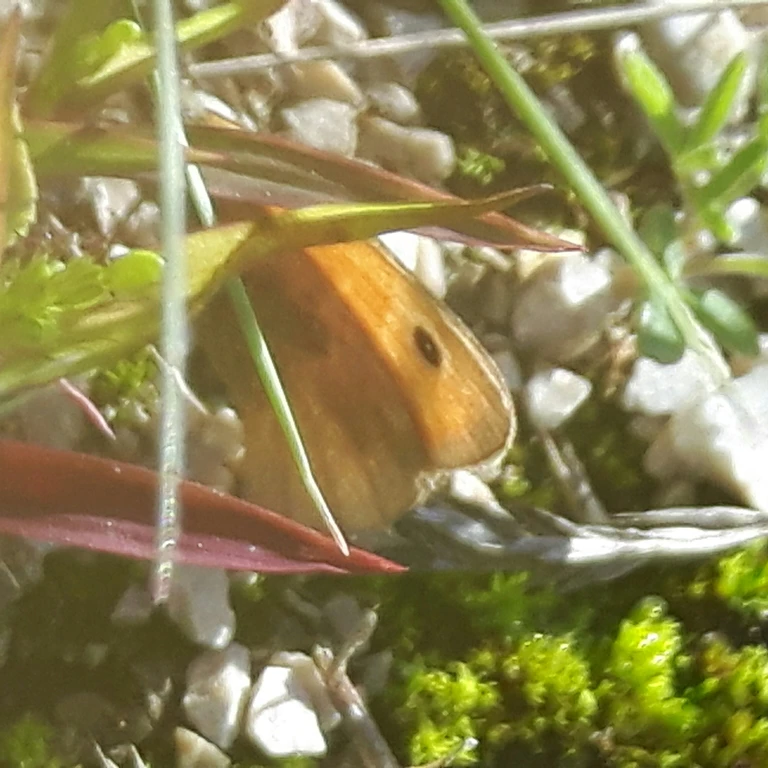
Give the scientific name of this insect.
Coenonympha pamphilus
